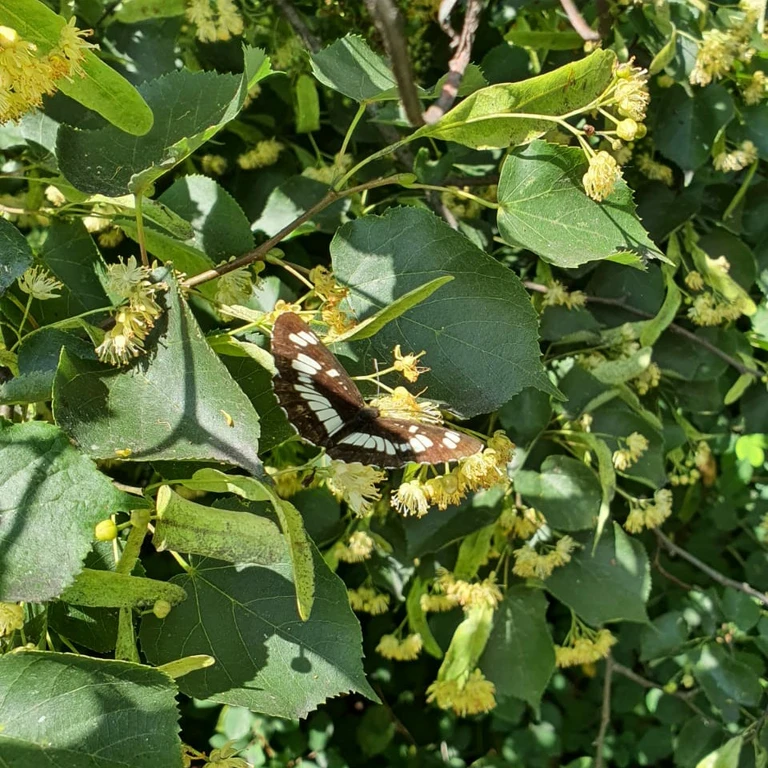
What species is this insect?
Neptis rivularis
